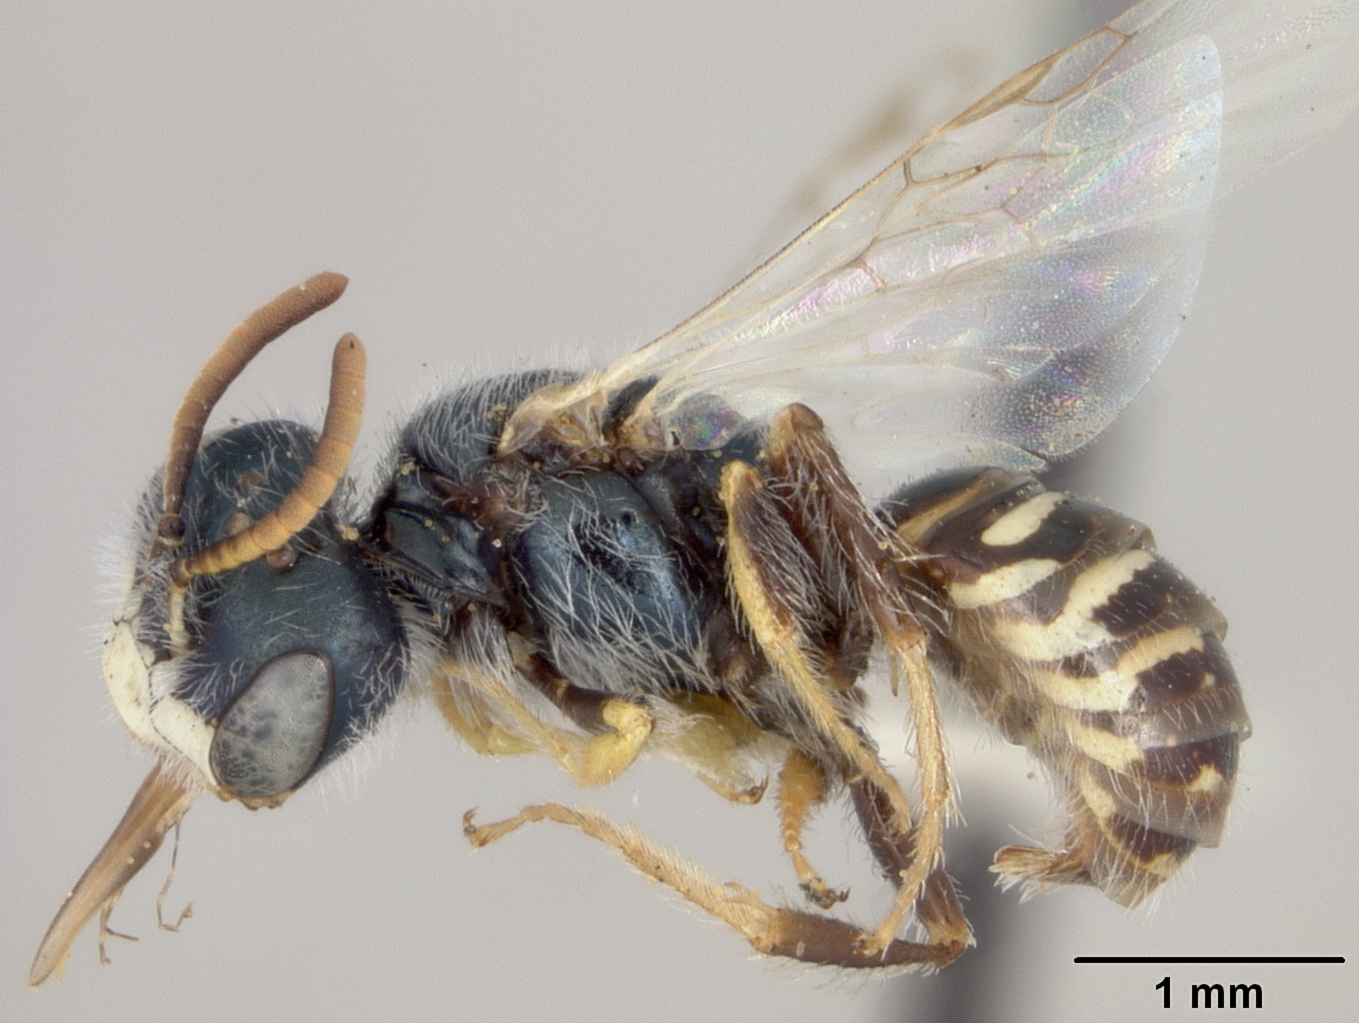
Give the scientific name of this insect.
Perdita mohavensis
